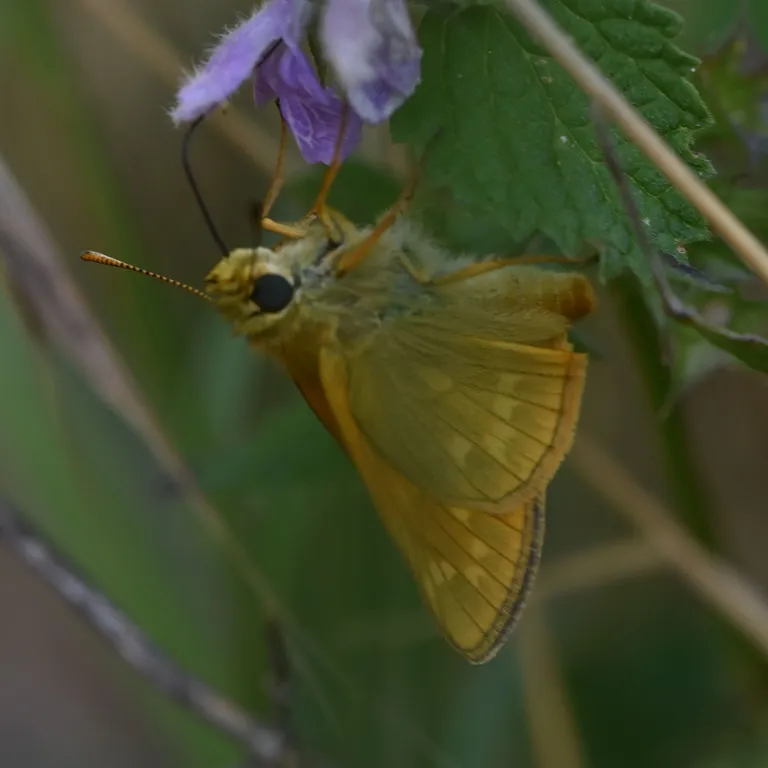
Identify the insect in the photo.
Ochlodes sylvanus (also Ochlodes venata)
